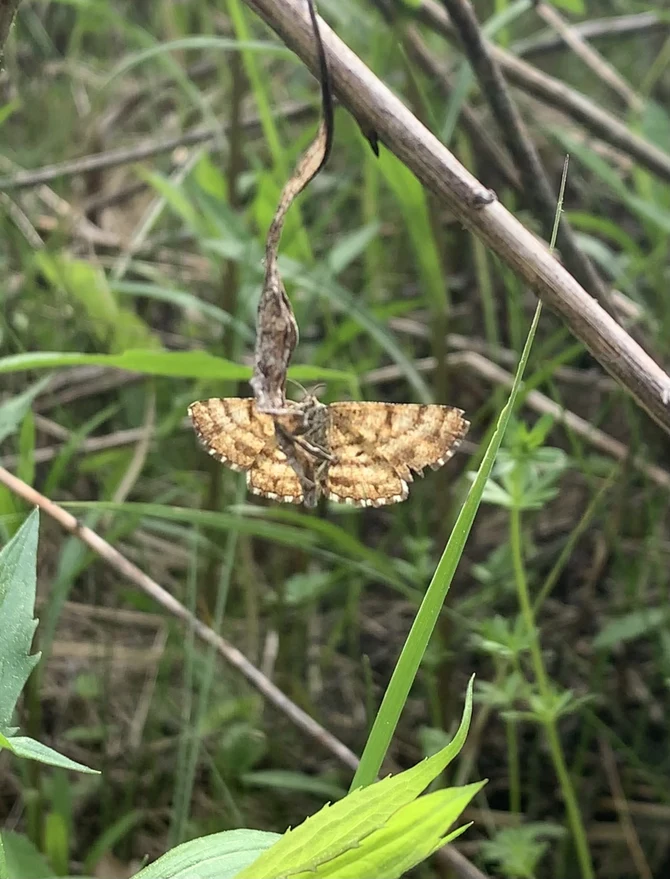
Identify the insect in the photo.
Ematurga atomaria
